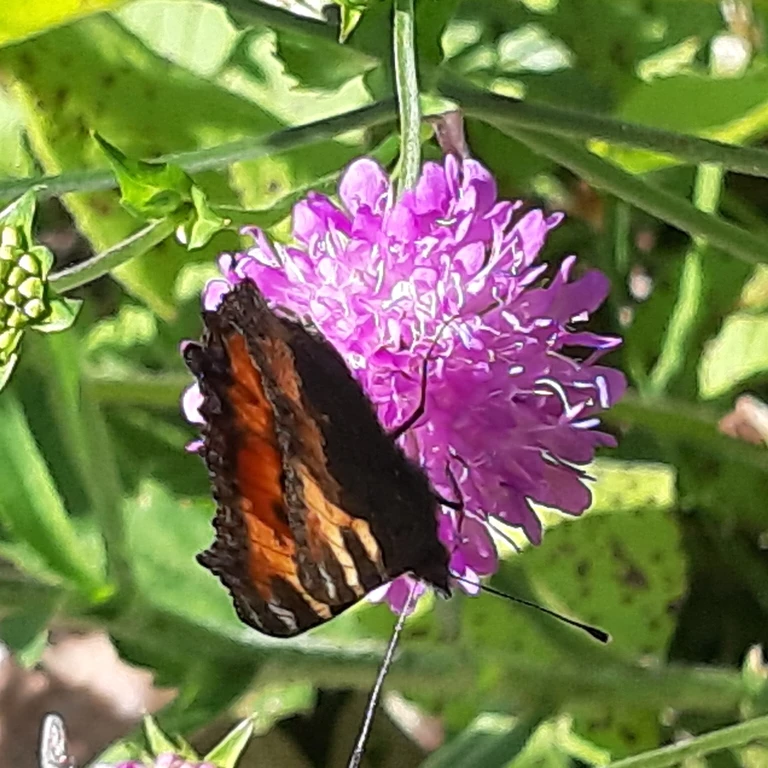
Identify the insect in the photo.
Aglais urticae
